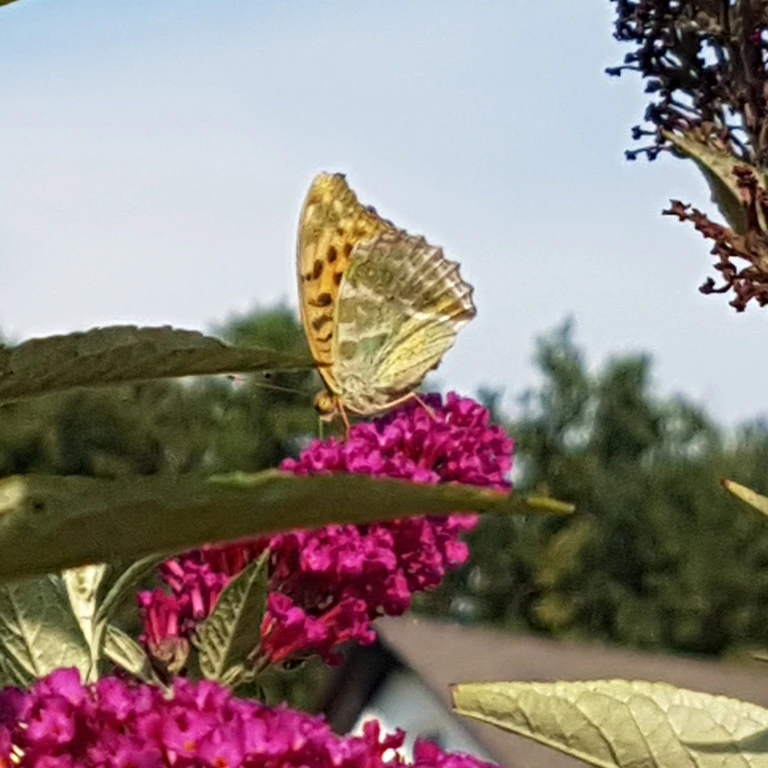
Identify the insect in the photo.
Argynnis paphia
